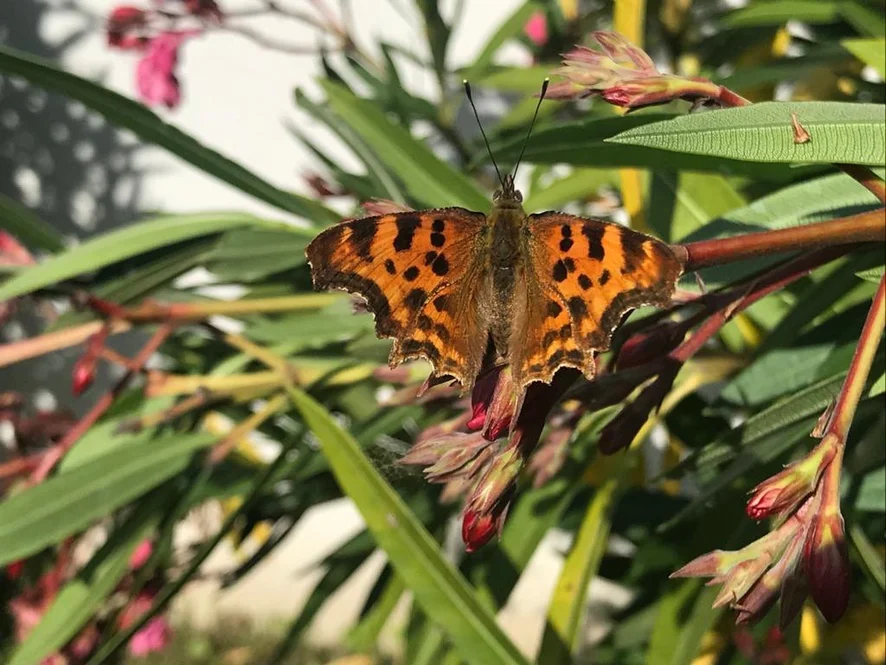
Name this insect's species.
Polygonia c-album
